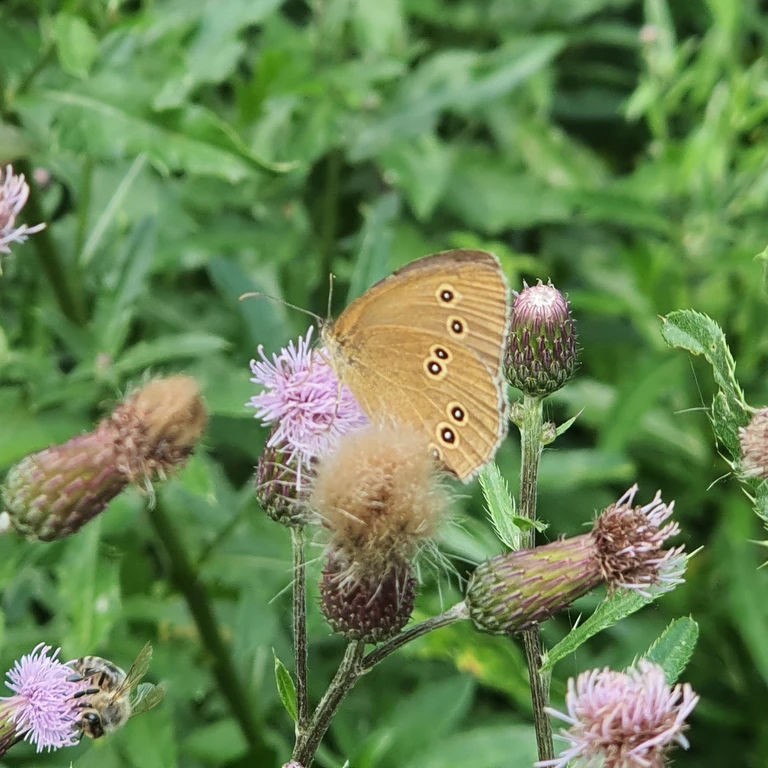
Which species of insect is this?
Aphantopus hyperantus
